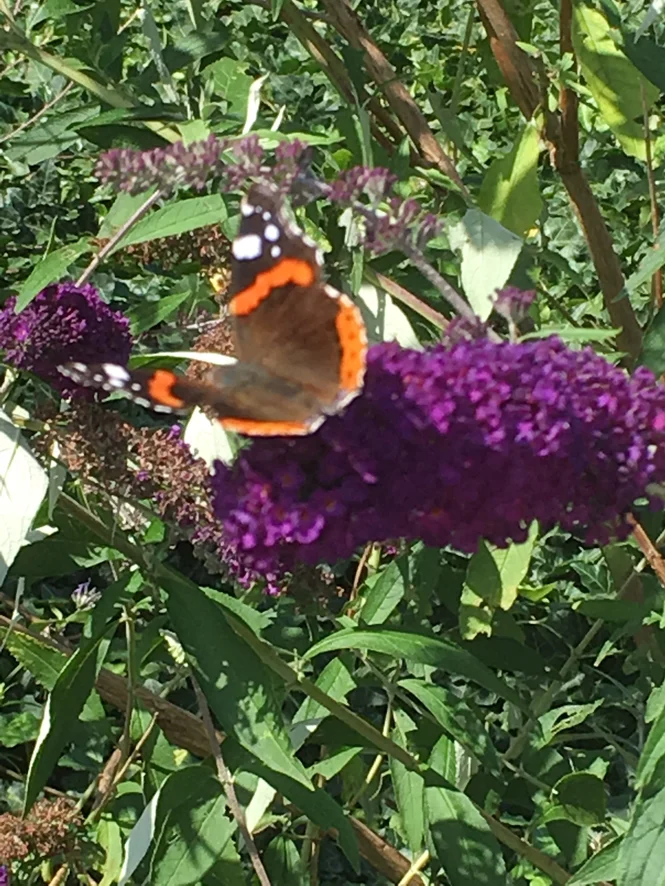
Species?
Vanessa atalanta
